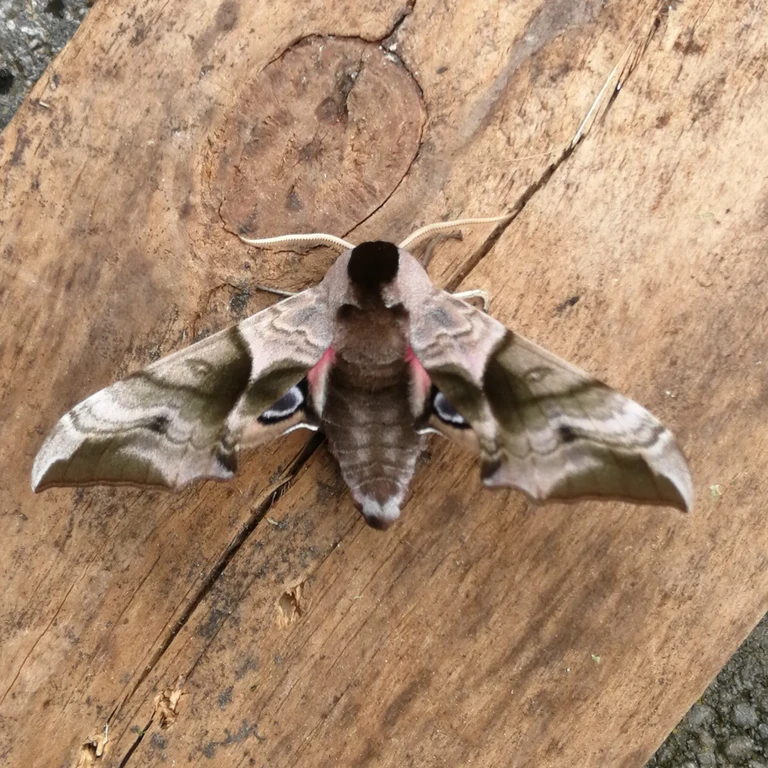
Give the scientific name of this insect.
Smerinthus ocellata
